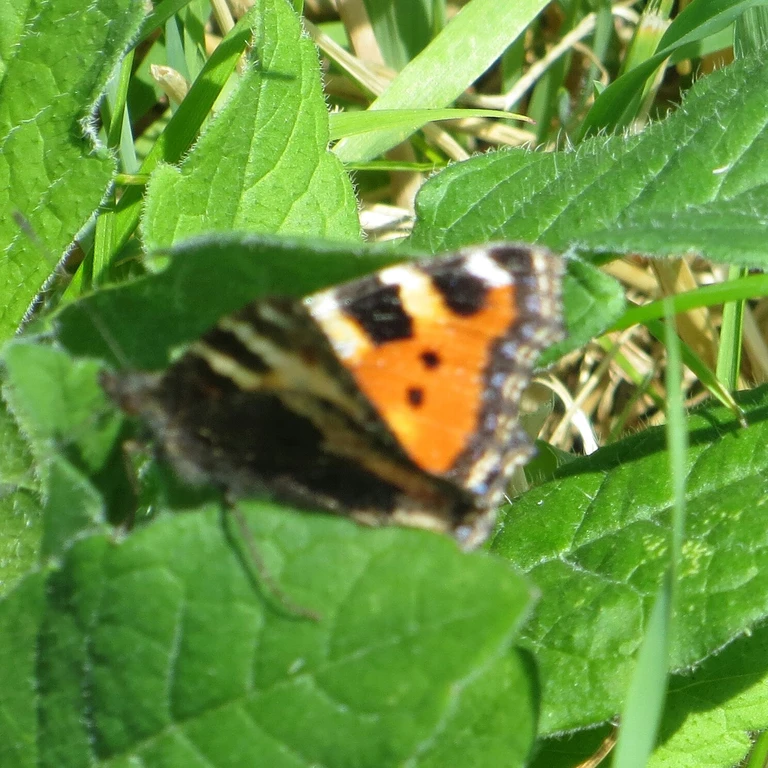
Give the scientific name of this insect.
Aglais urticae
